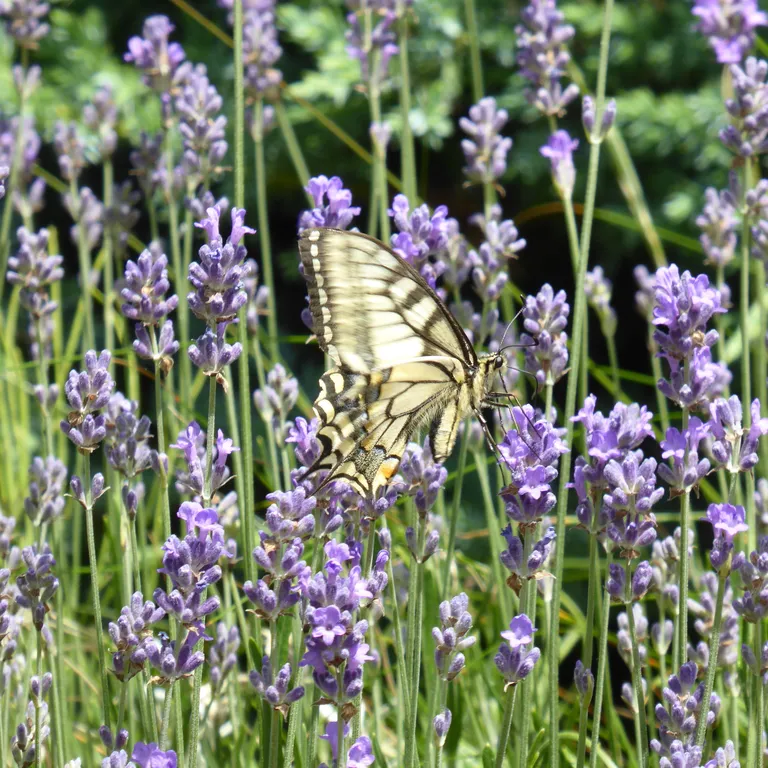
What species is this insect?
Papilio machaon
